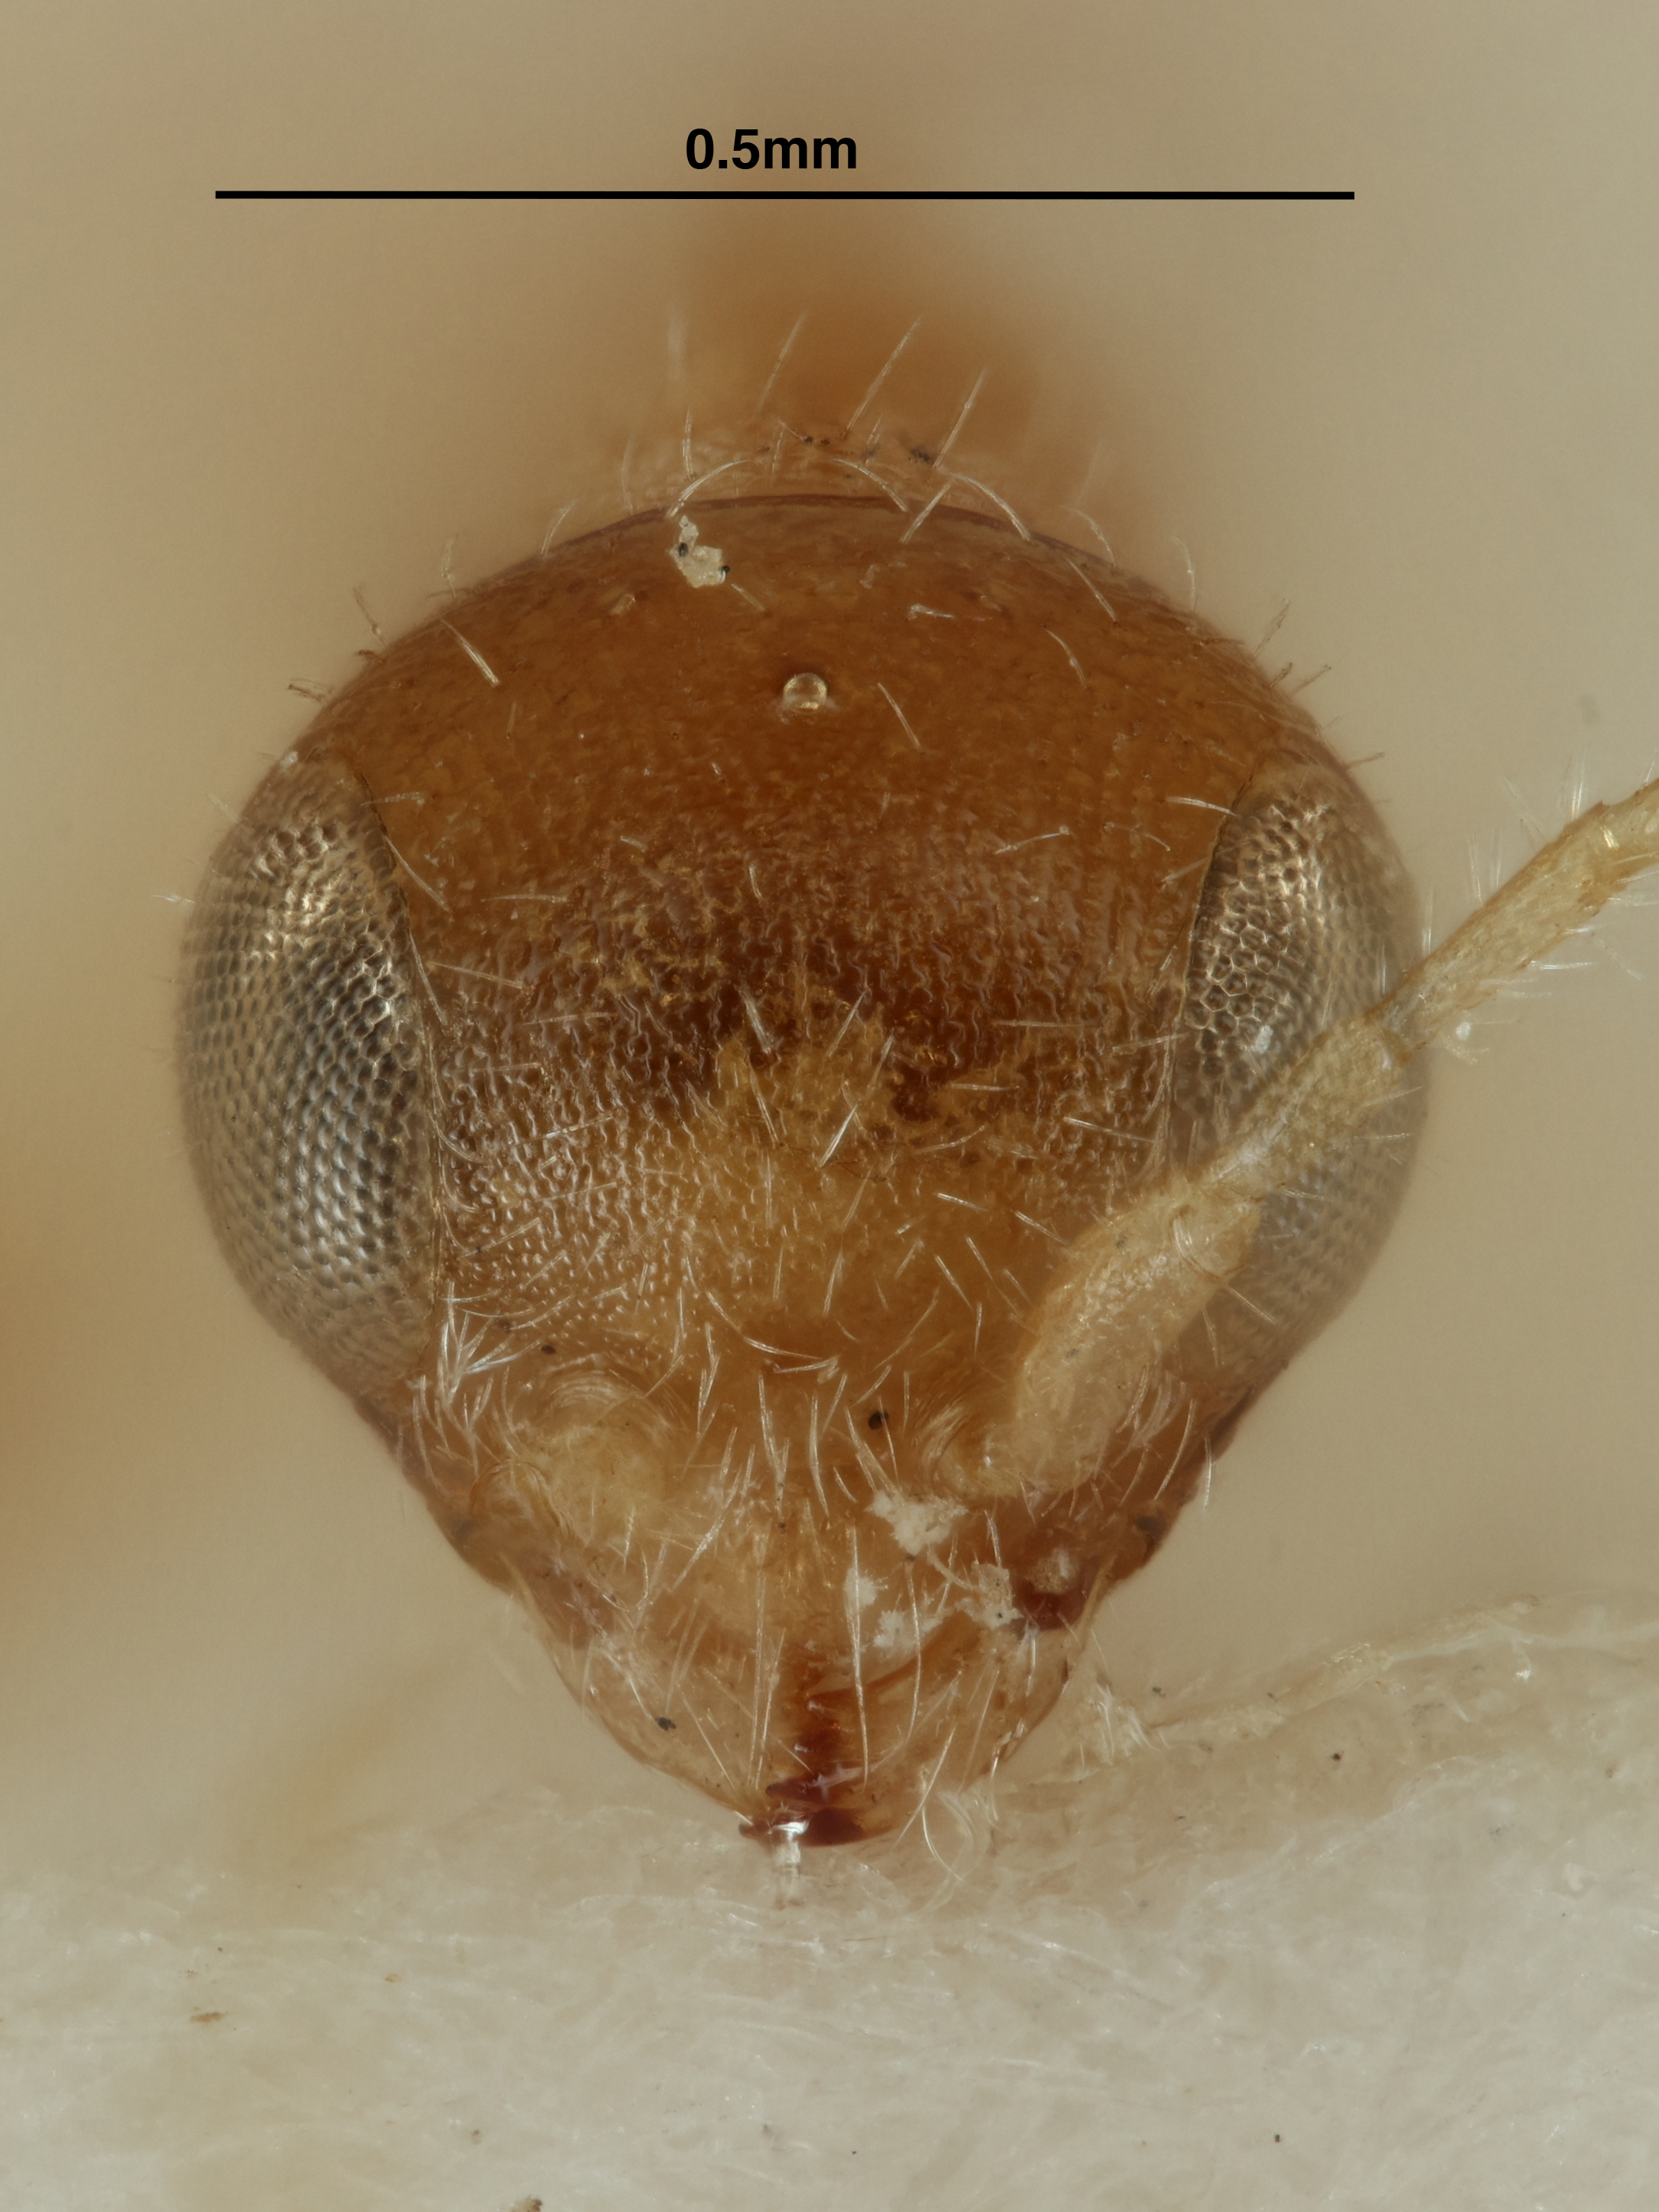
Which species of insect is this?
Anteon buntini
